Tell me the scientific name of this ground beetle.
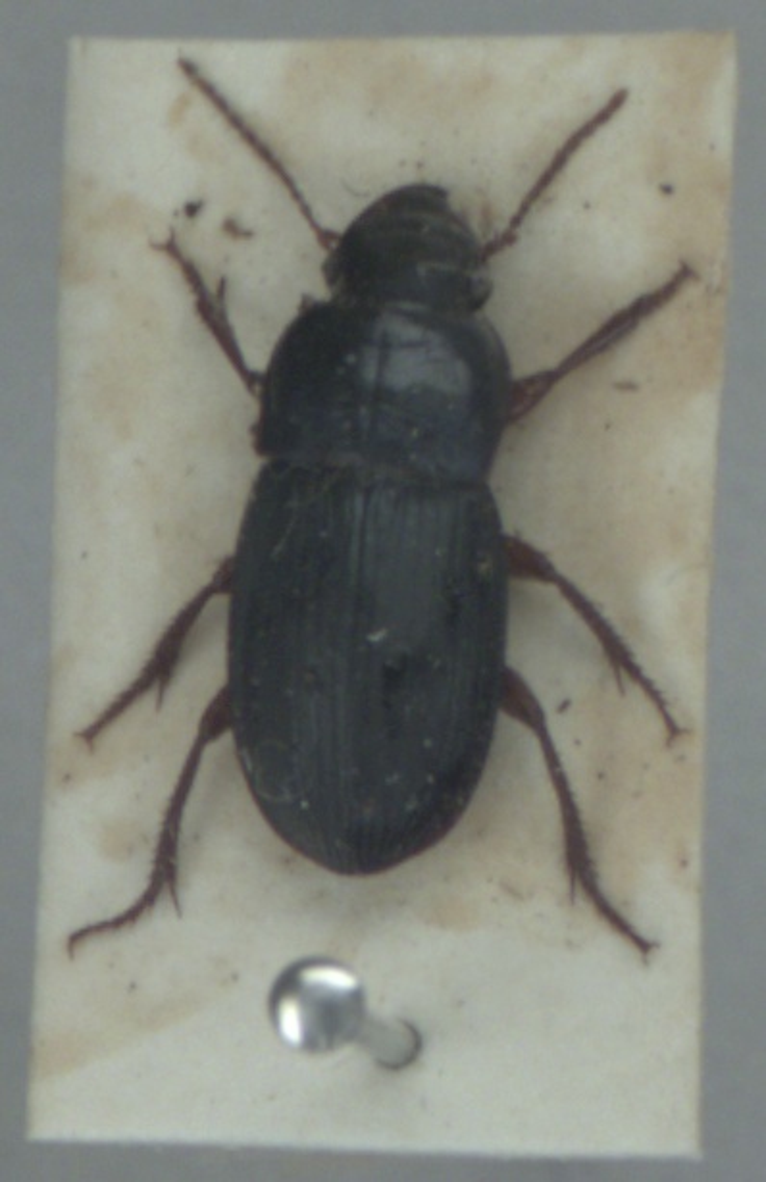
Harpalus rubripes
